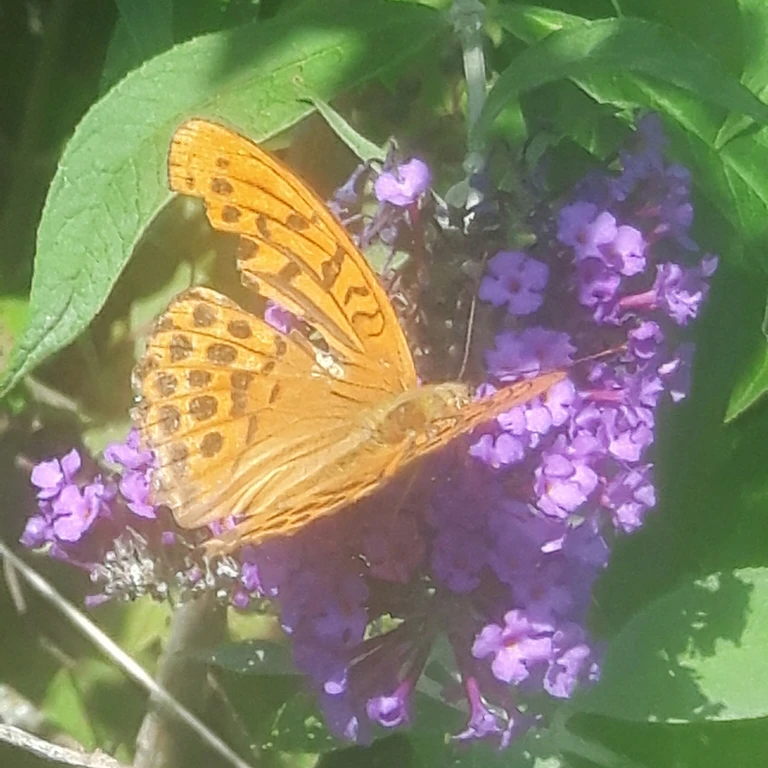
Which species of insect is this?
Argynnis paphia
